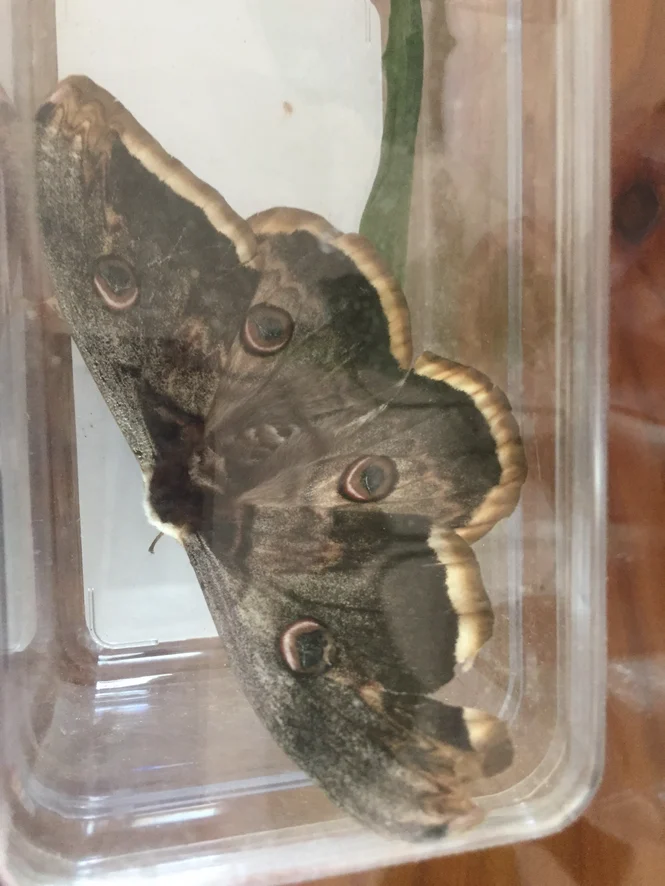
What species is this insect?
Saturnia pyri
